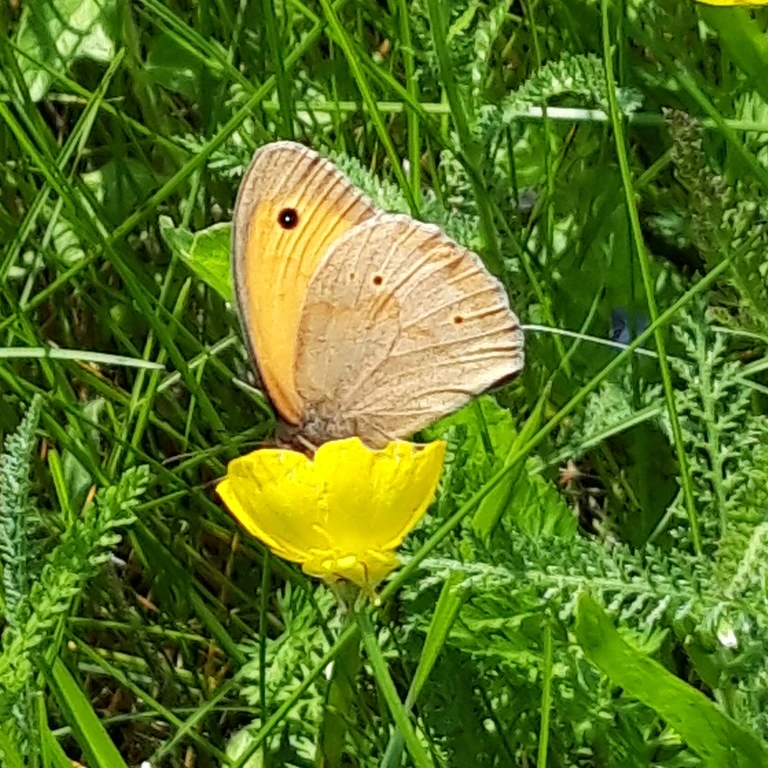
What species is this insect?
Maniola jurtina
